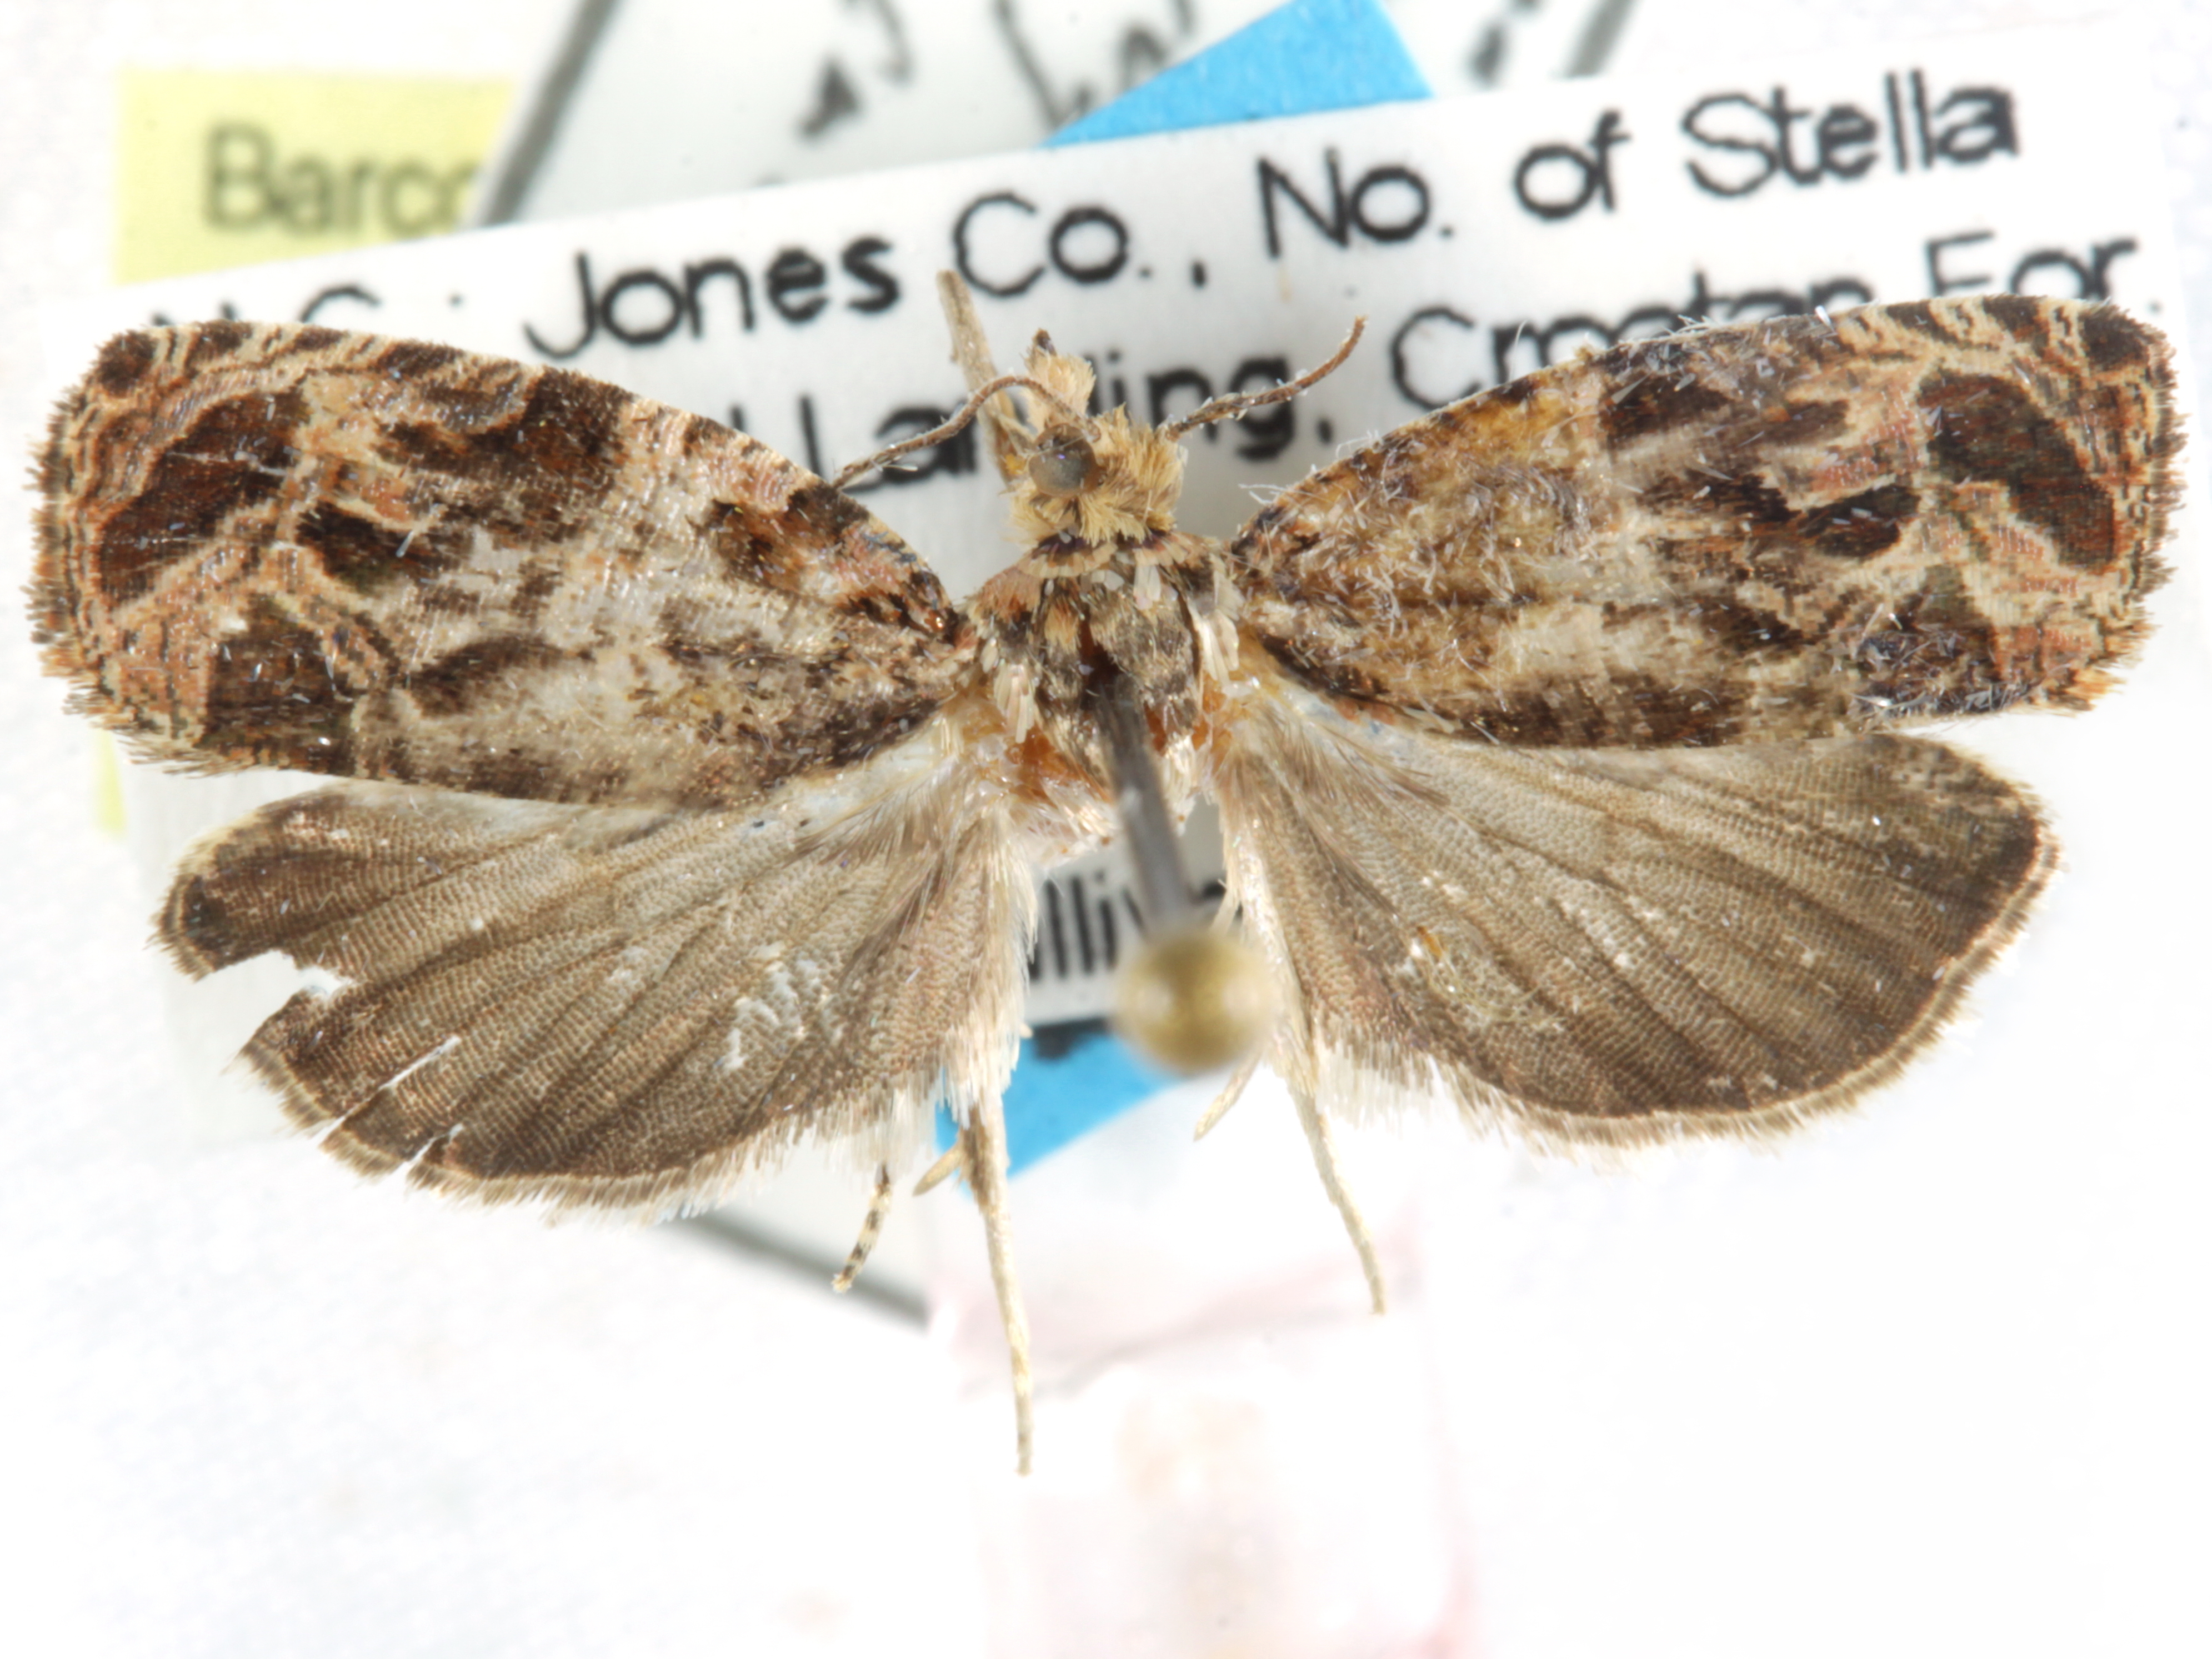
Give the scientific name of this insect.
Olethreutes hippocastanum
